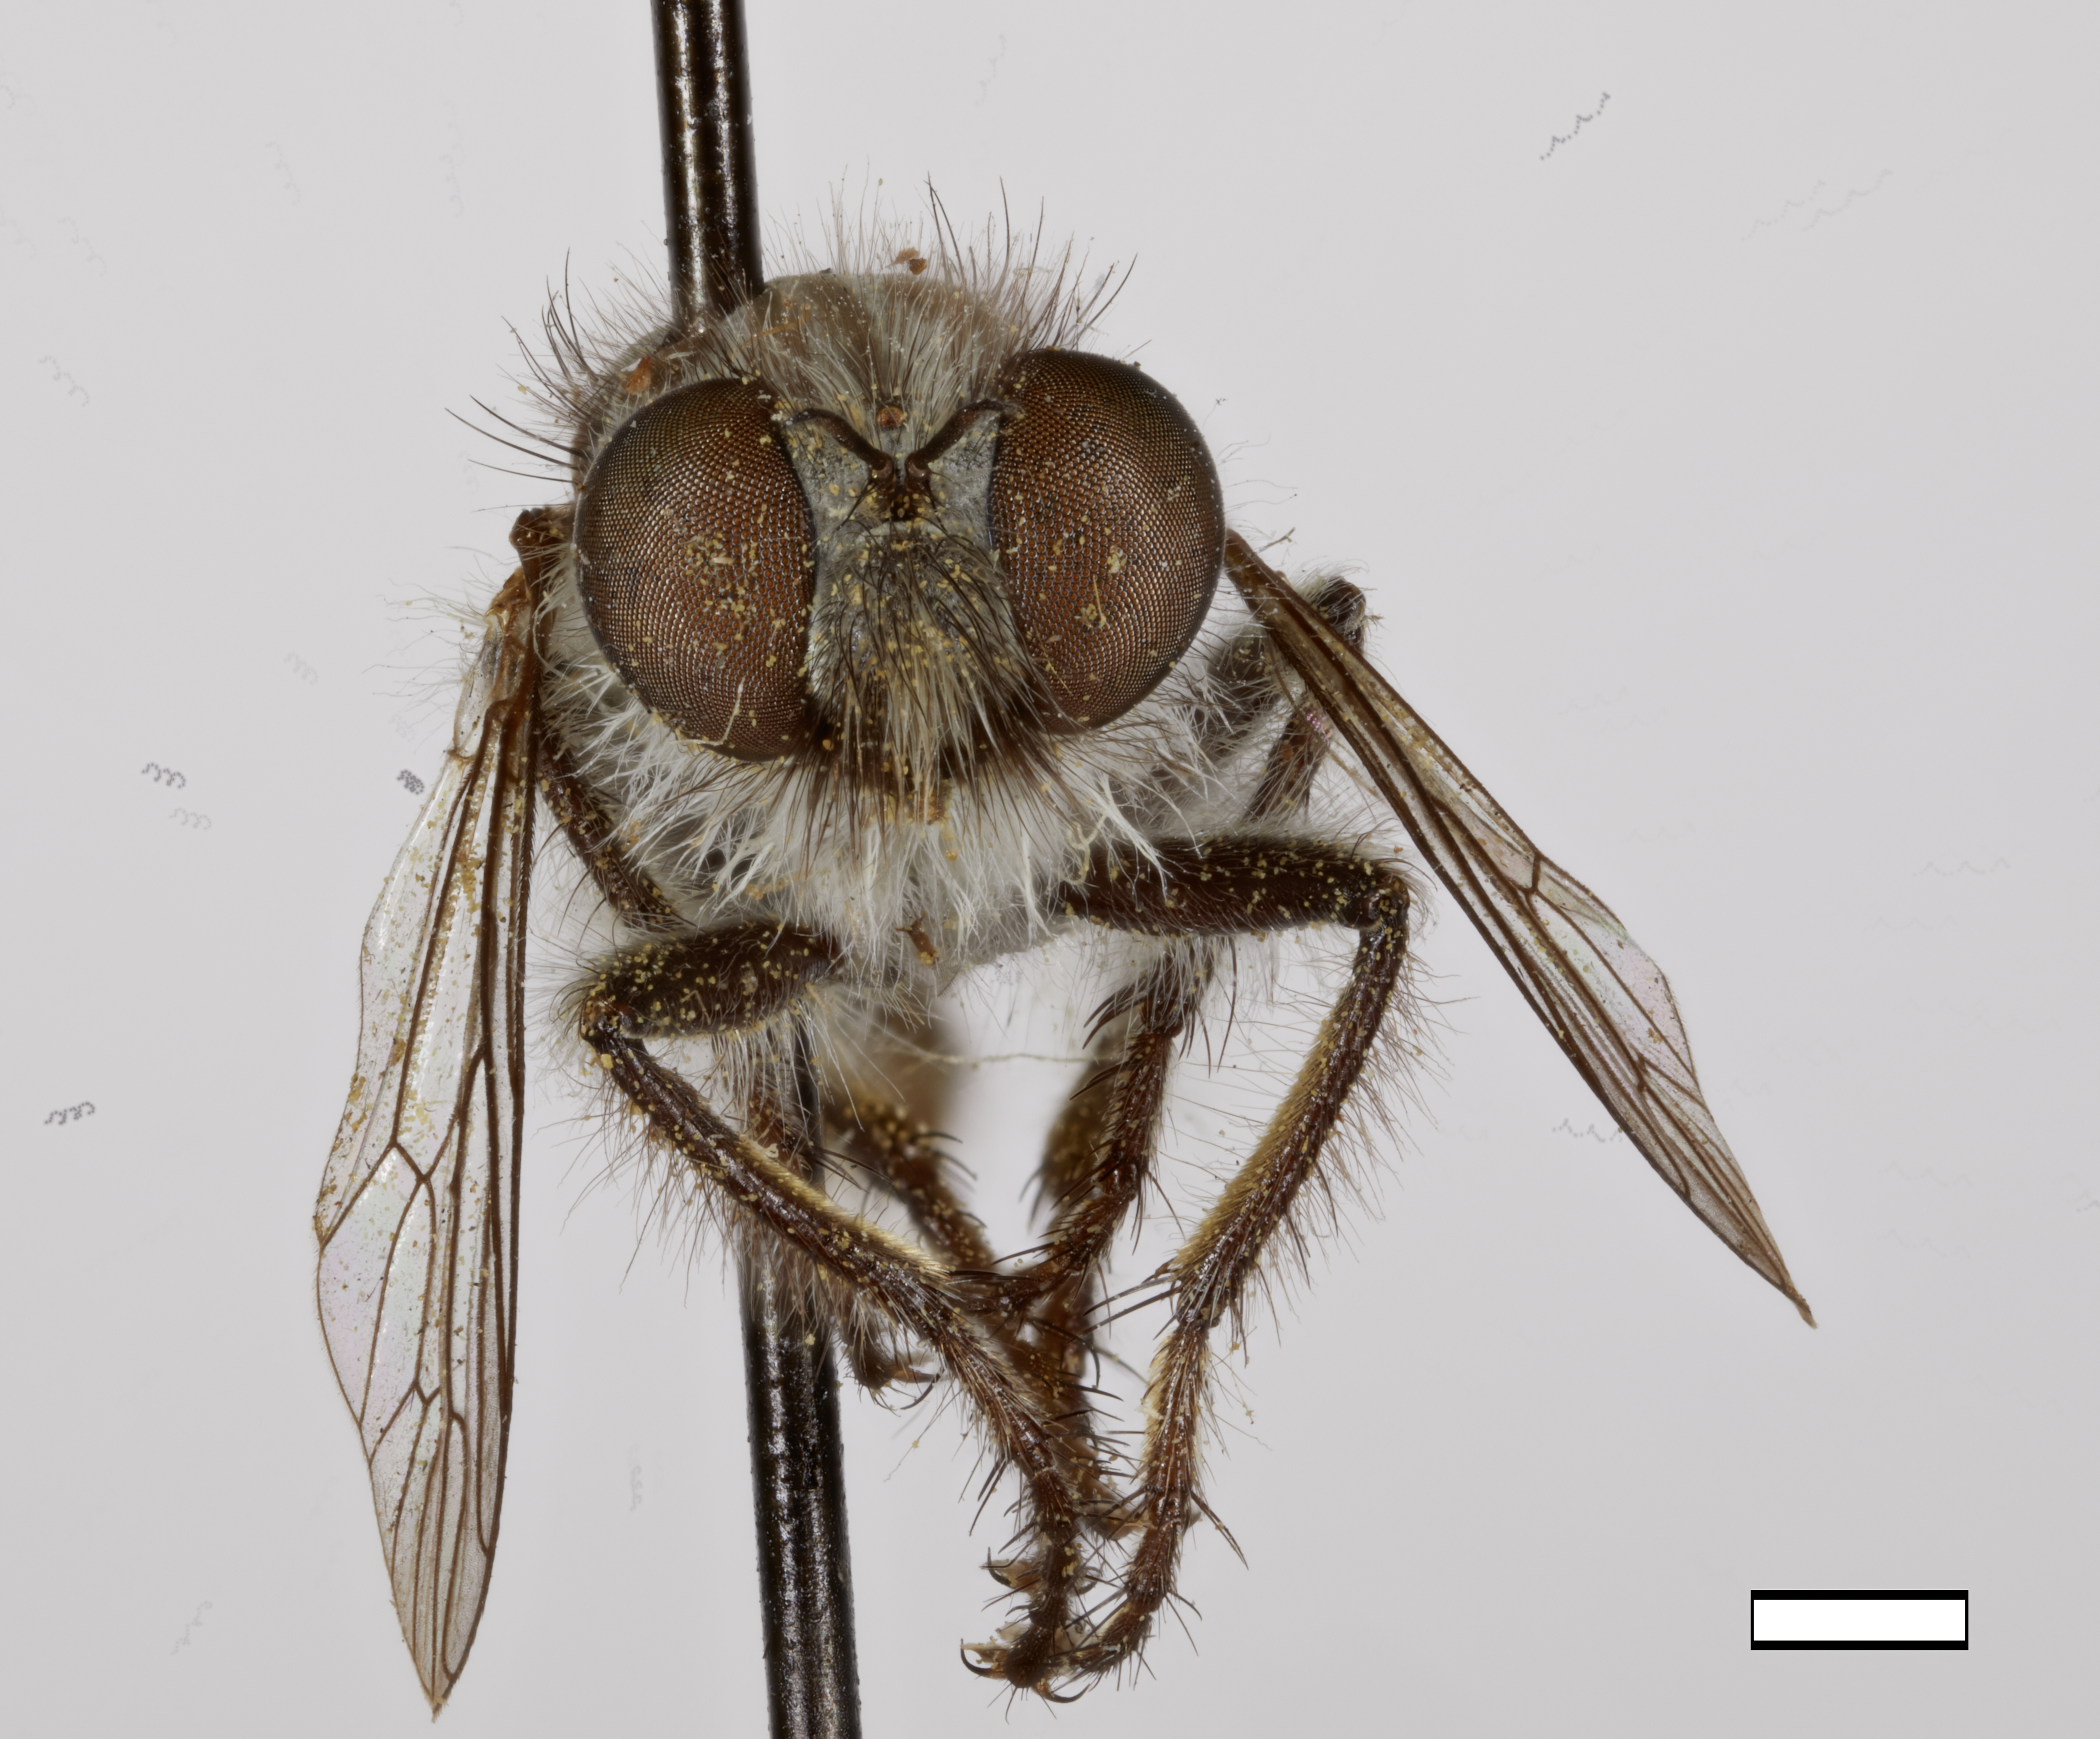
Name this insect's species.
Cyrtopogon caesius
